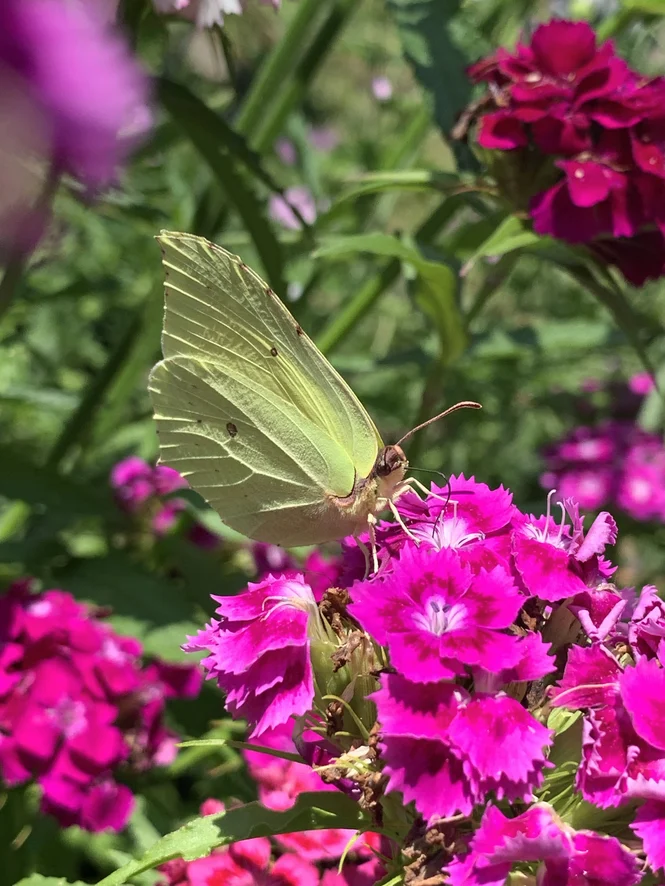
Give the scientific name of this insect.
Gonepteryx rhamni
